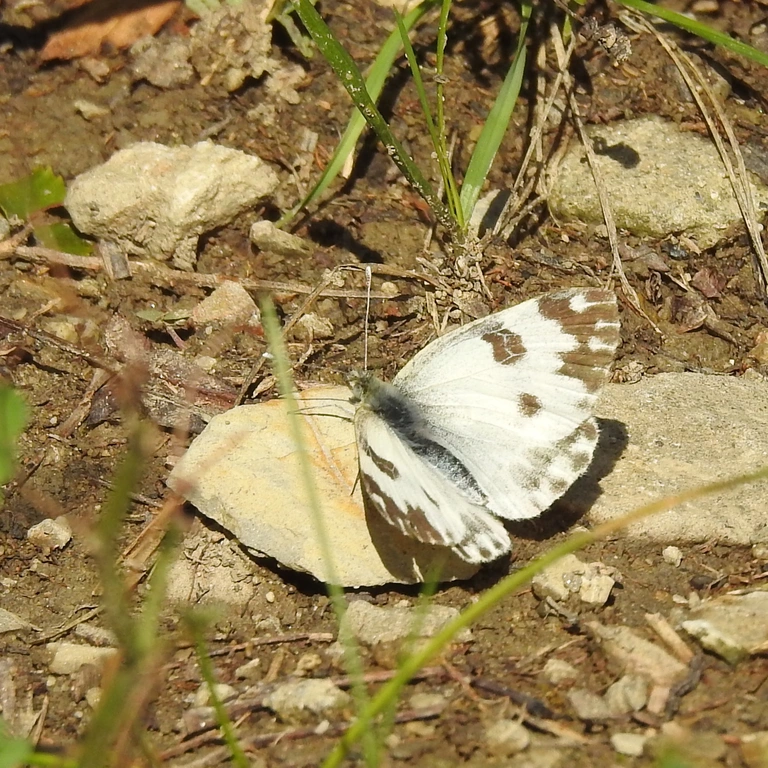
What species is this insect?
Pontia edusa
